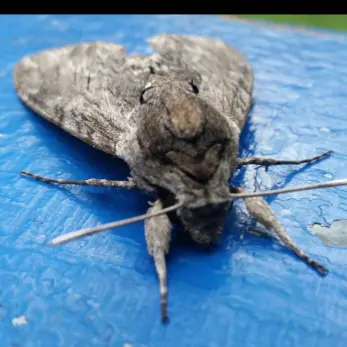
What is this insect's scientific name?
Agrius convolvuli
